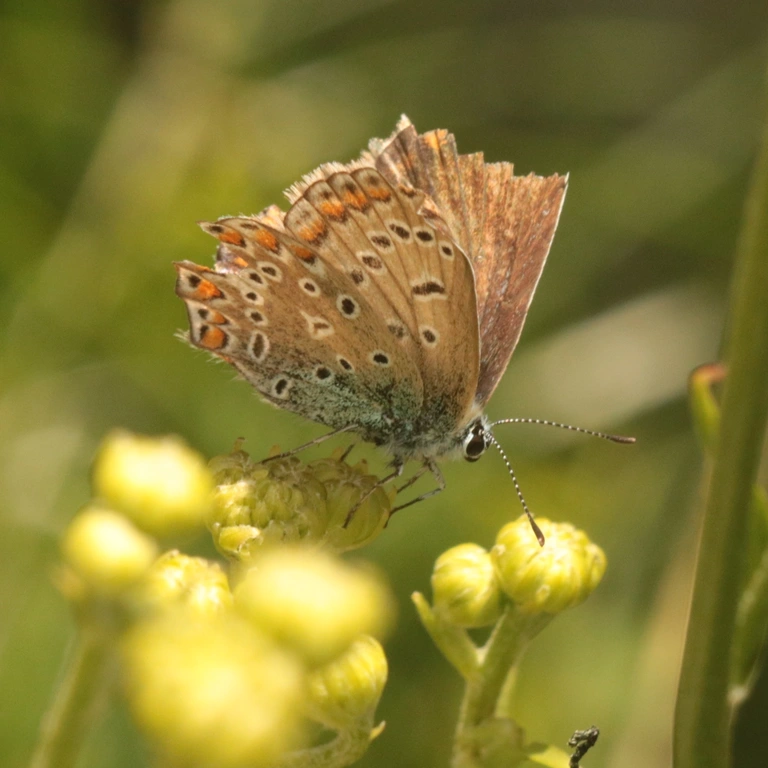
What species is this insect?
Polyommatus icarus
